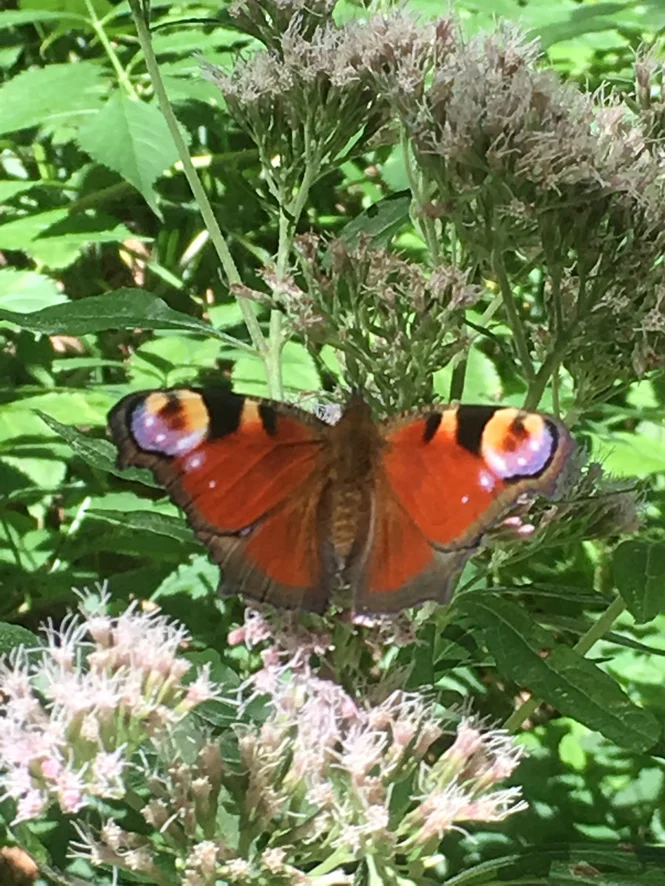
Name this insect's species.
Aglais io
